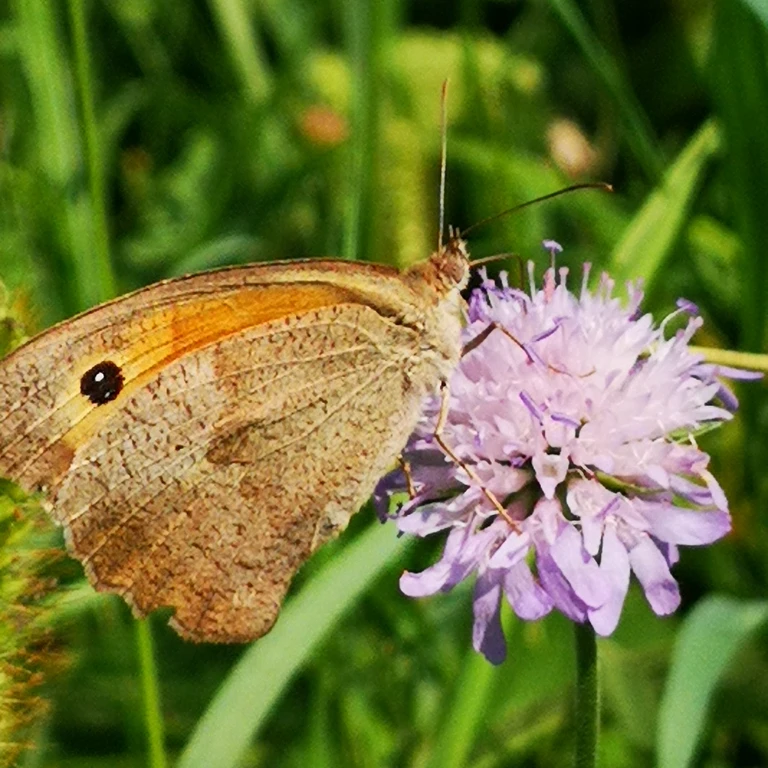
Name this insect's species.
Maniola jurtina
